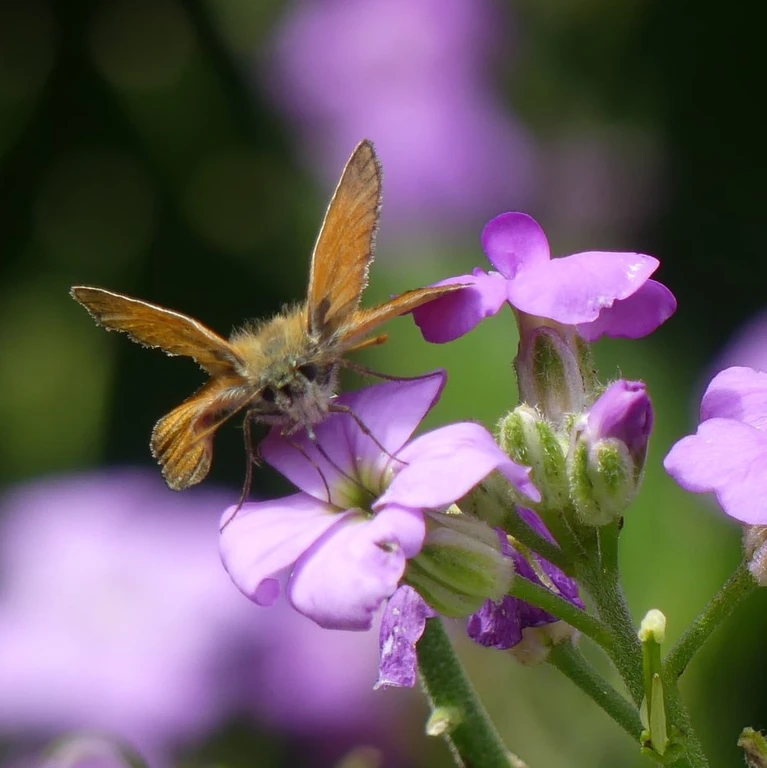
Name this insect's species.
Thymelicus sylvestris
